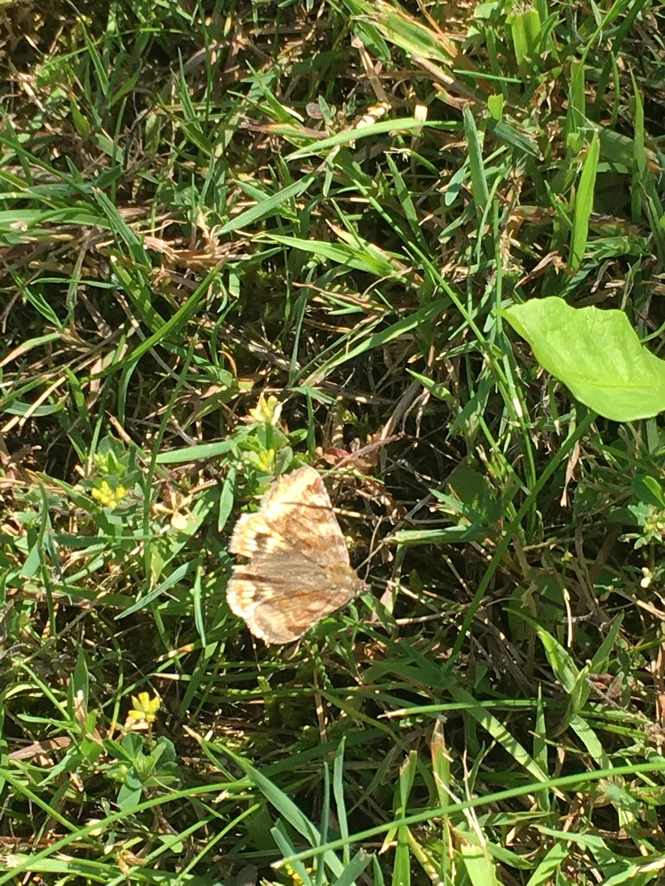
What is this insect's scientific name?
Euclidia glyphica
